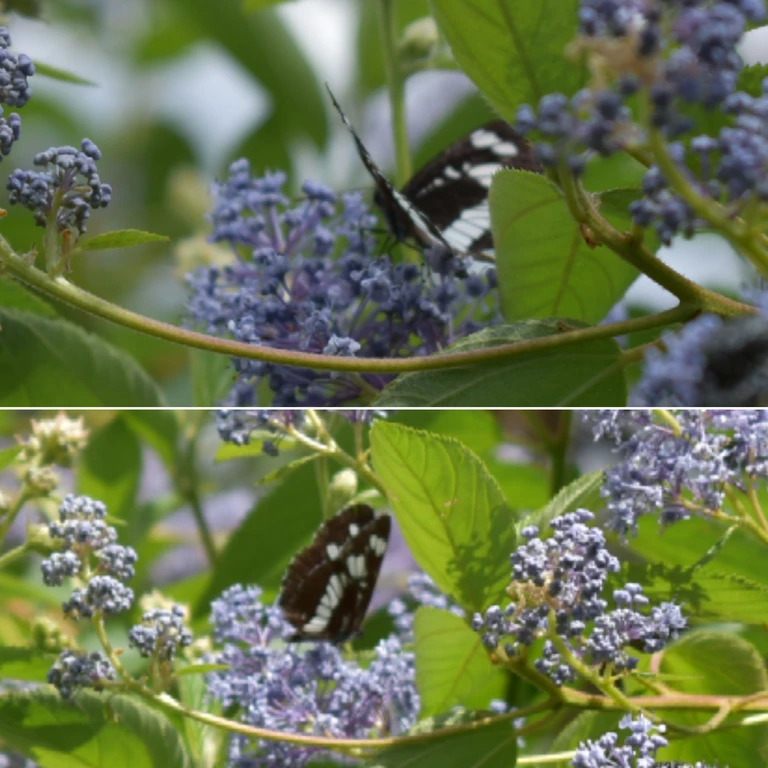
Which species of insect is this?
Neptis rivularis
